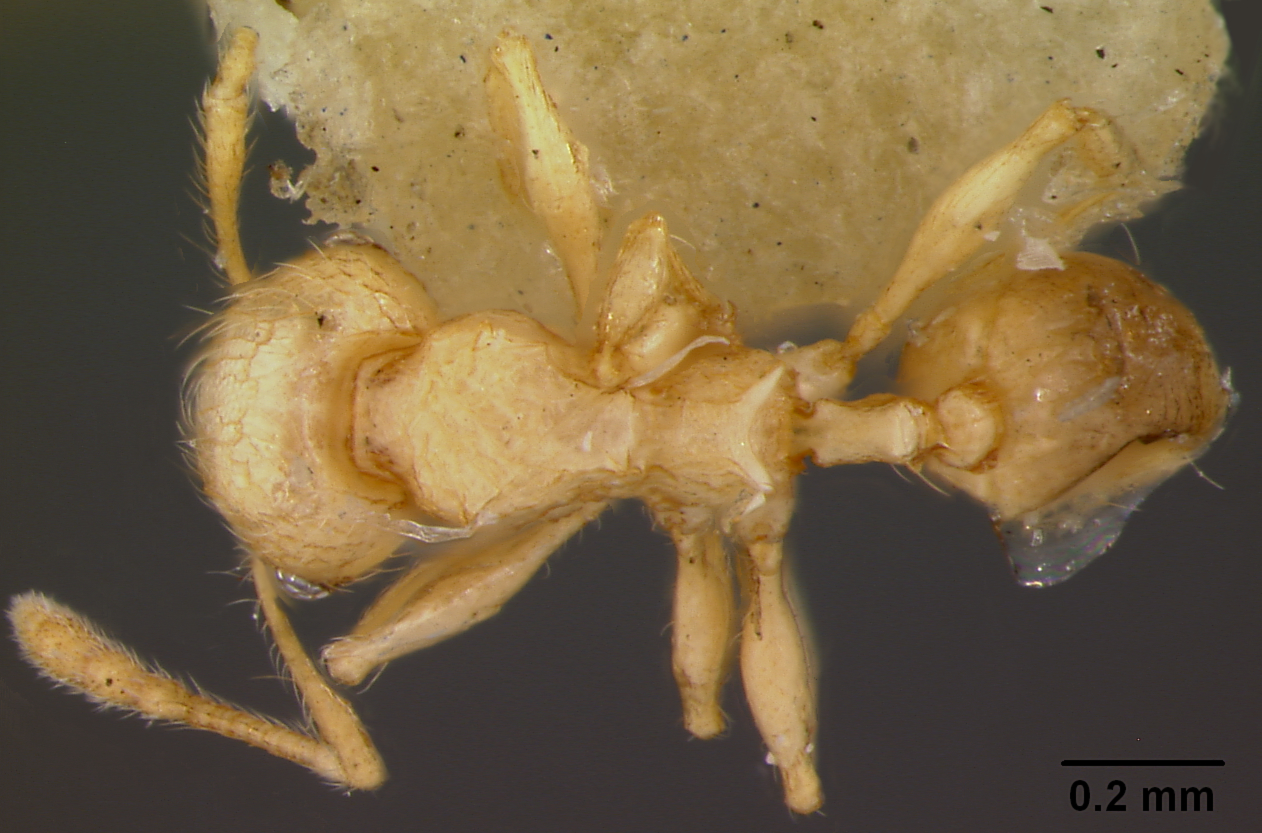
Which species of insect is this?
Pheidole onifera
